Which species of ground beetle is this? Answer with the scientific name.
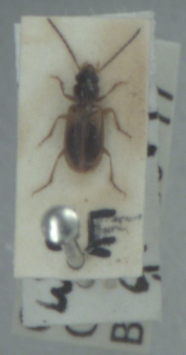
Anthracus consputus
